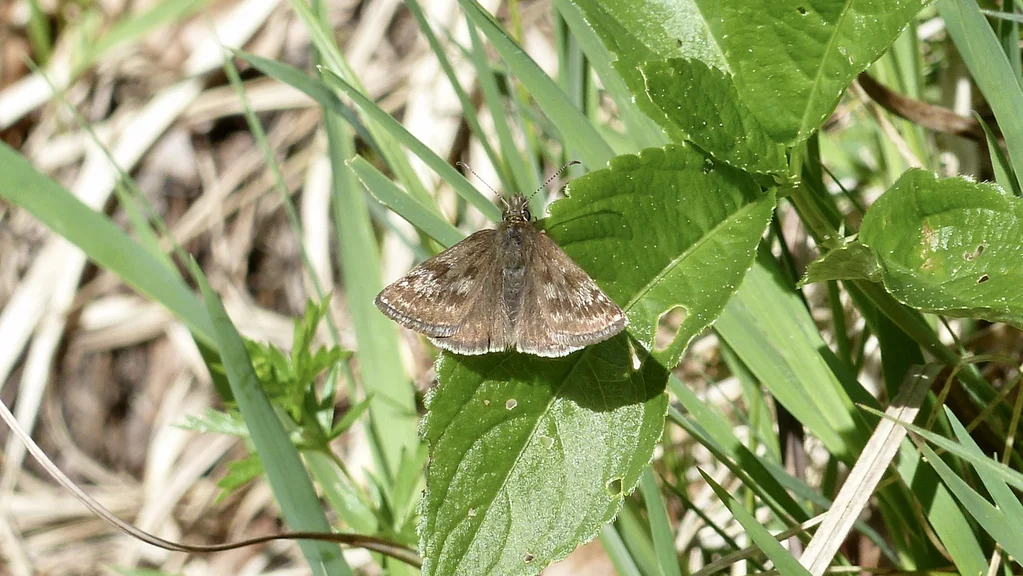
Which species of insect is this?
Erynnis tages
